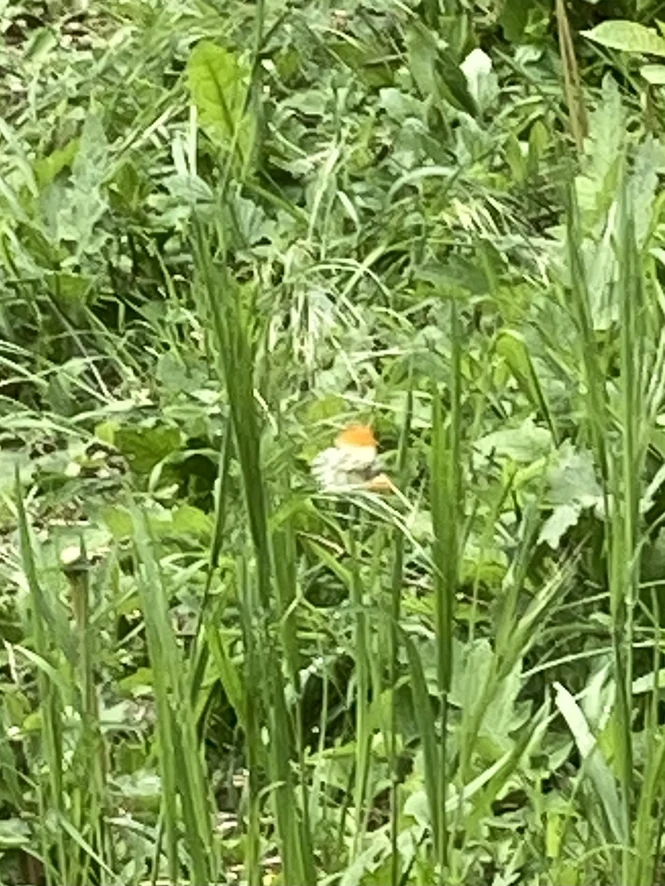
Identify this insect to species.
Anthocharis cardamines
